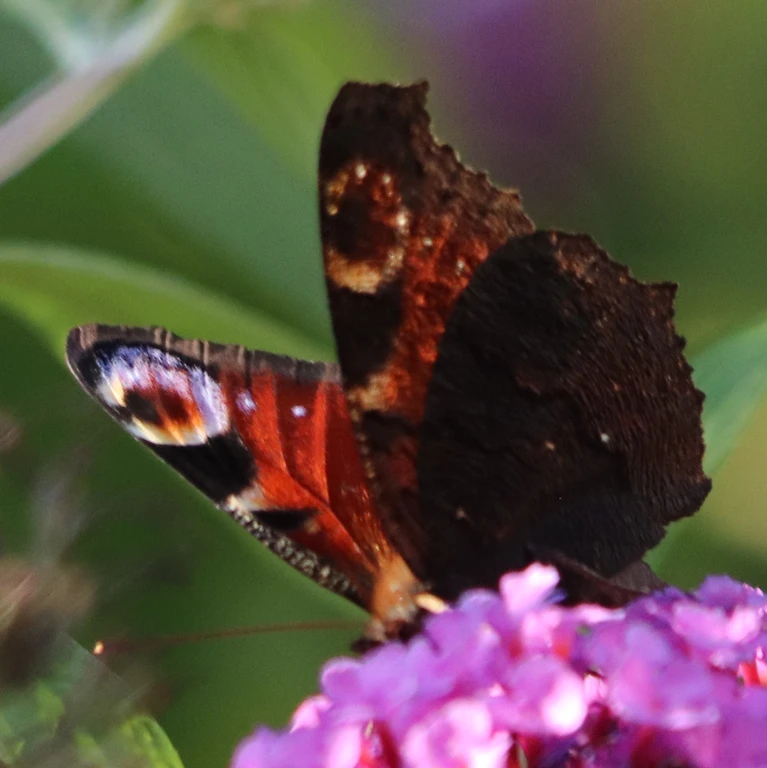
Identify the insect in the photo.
Aglais io
